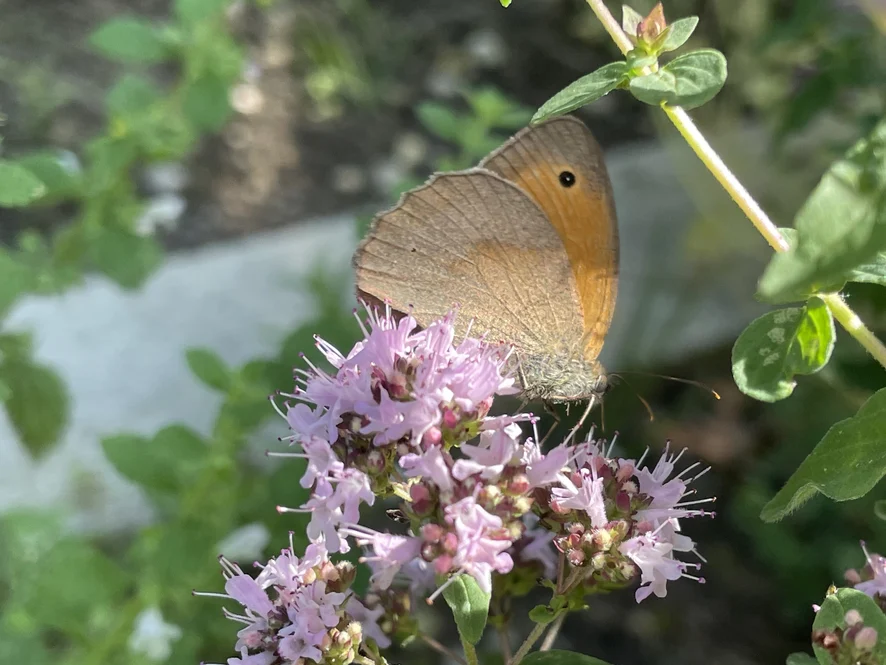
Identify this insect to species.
Maniola jurtina
